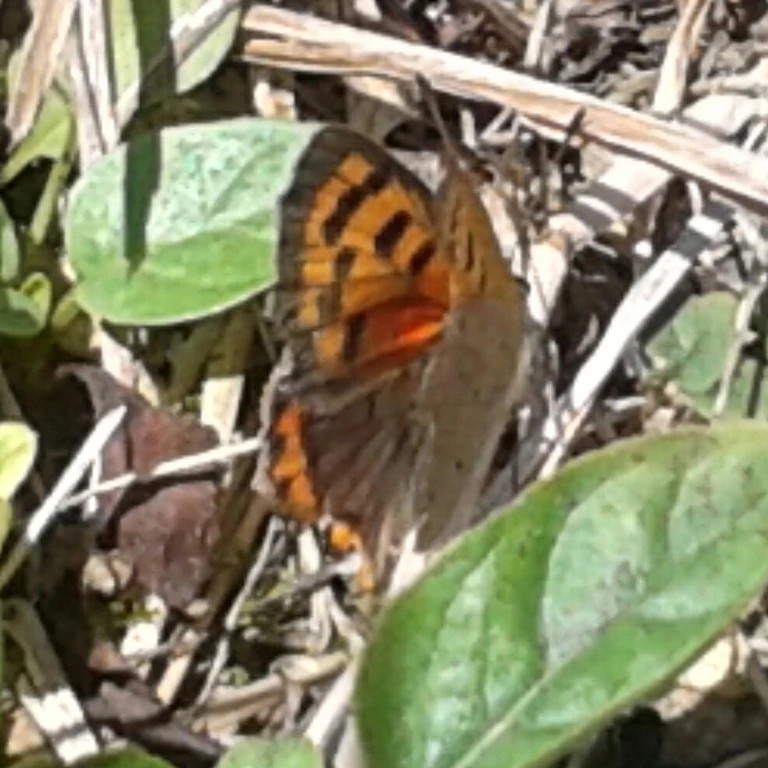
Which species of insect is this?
Lycaena phlaeas
